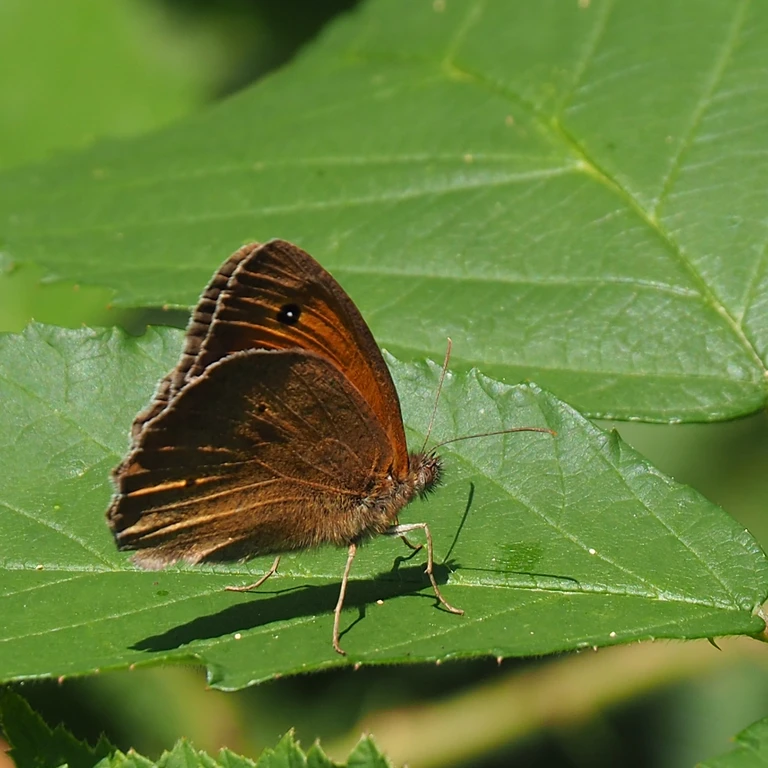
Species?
Maniola jurtina
